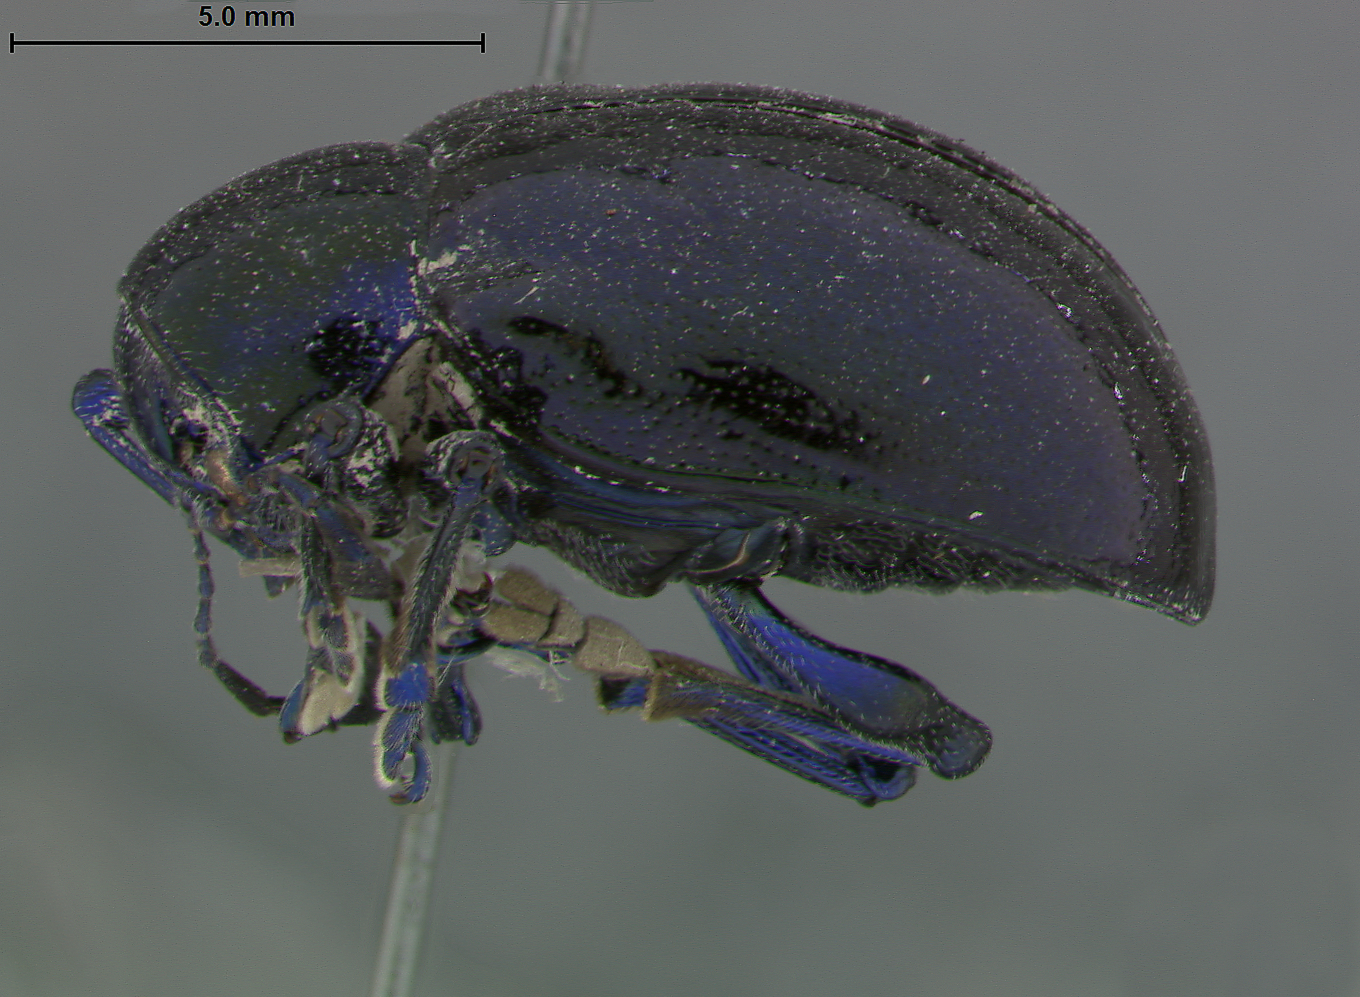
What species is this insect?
Platycorynus grahami
